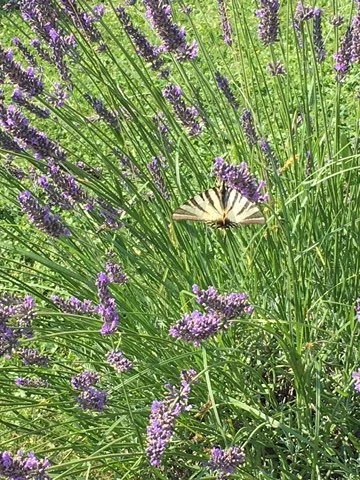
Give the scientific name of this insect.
Iphiclides podalirius
